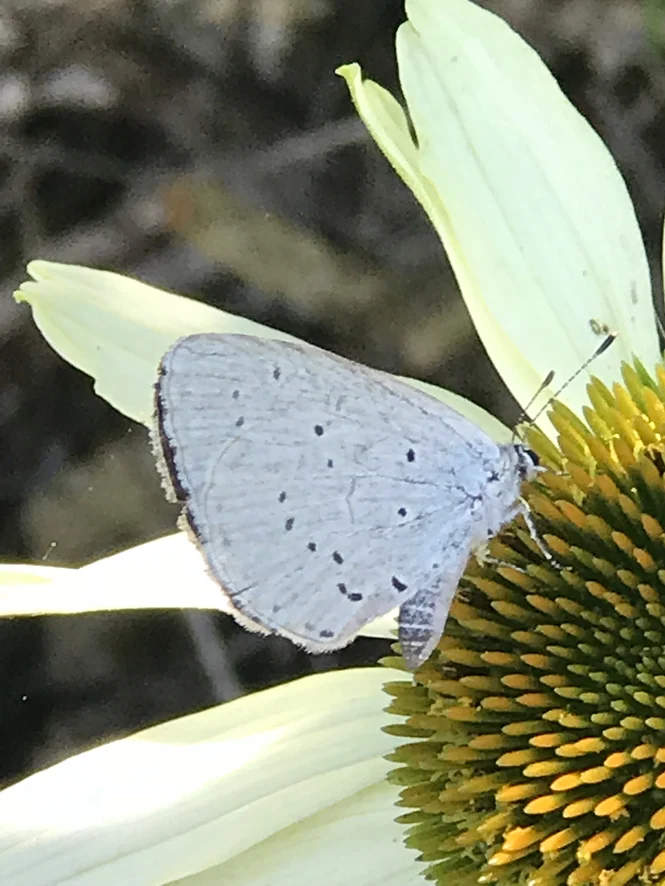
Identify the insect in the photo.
Celastrina argiolus
